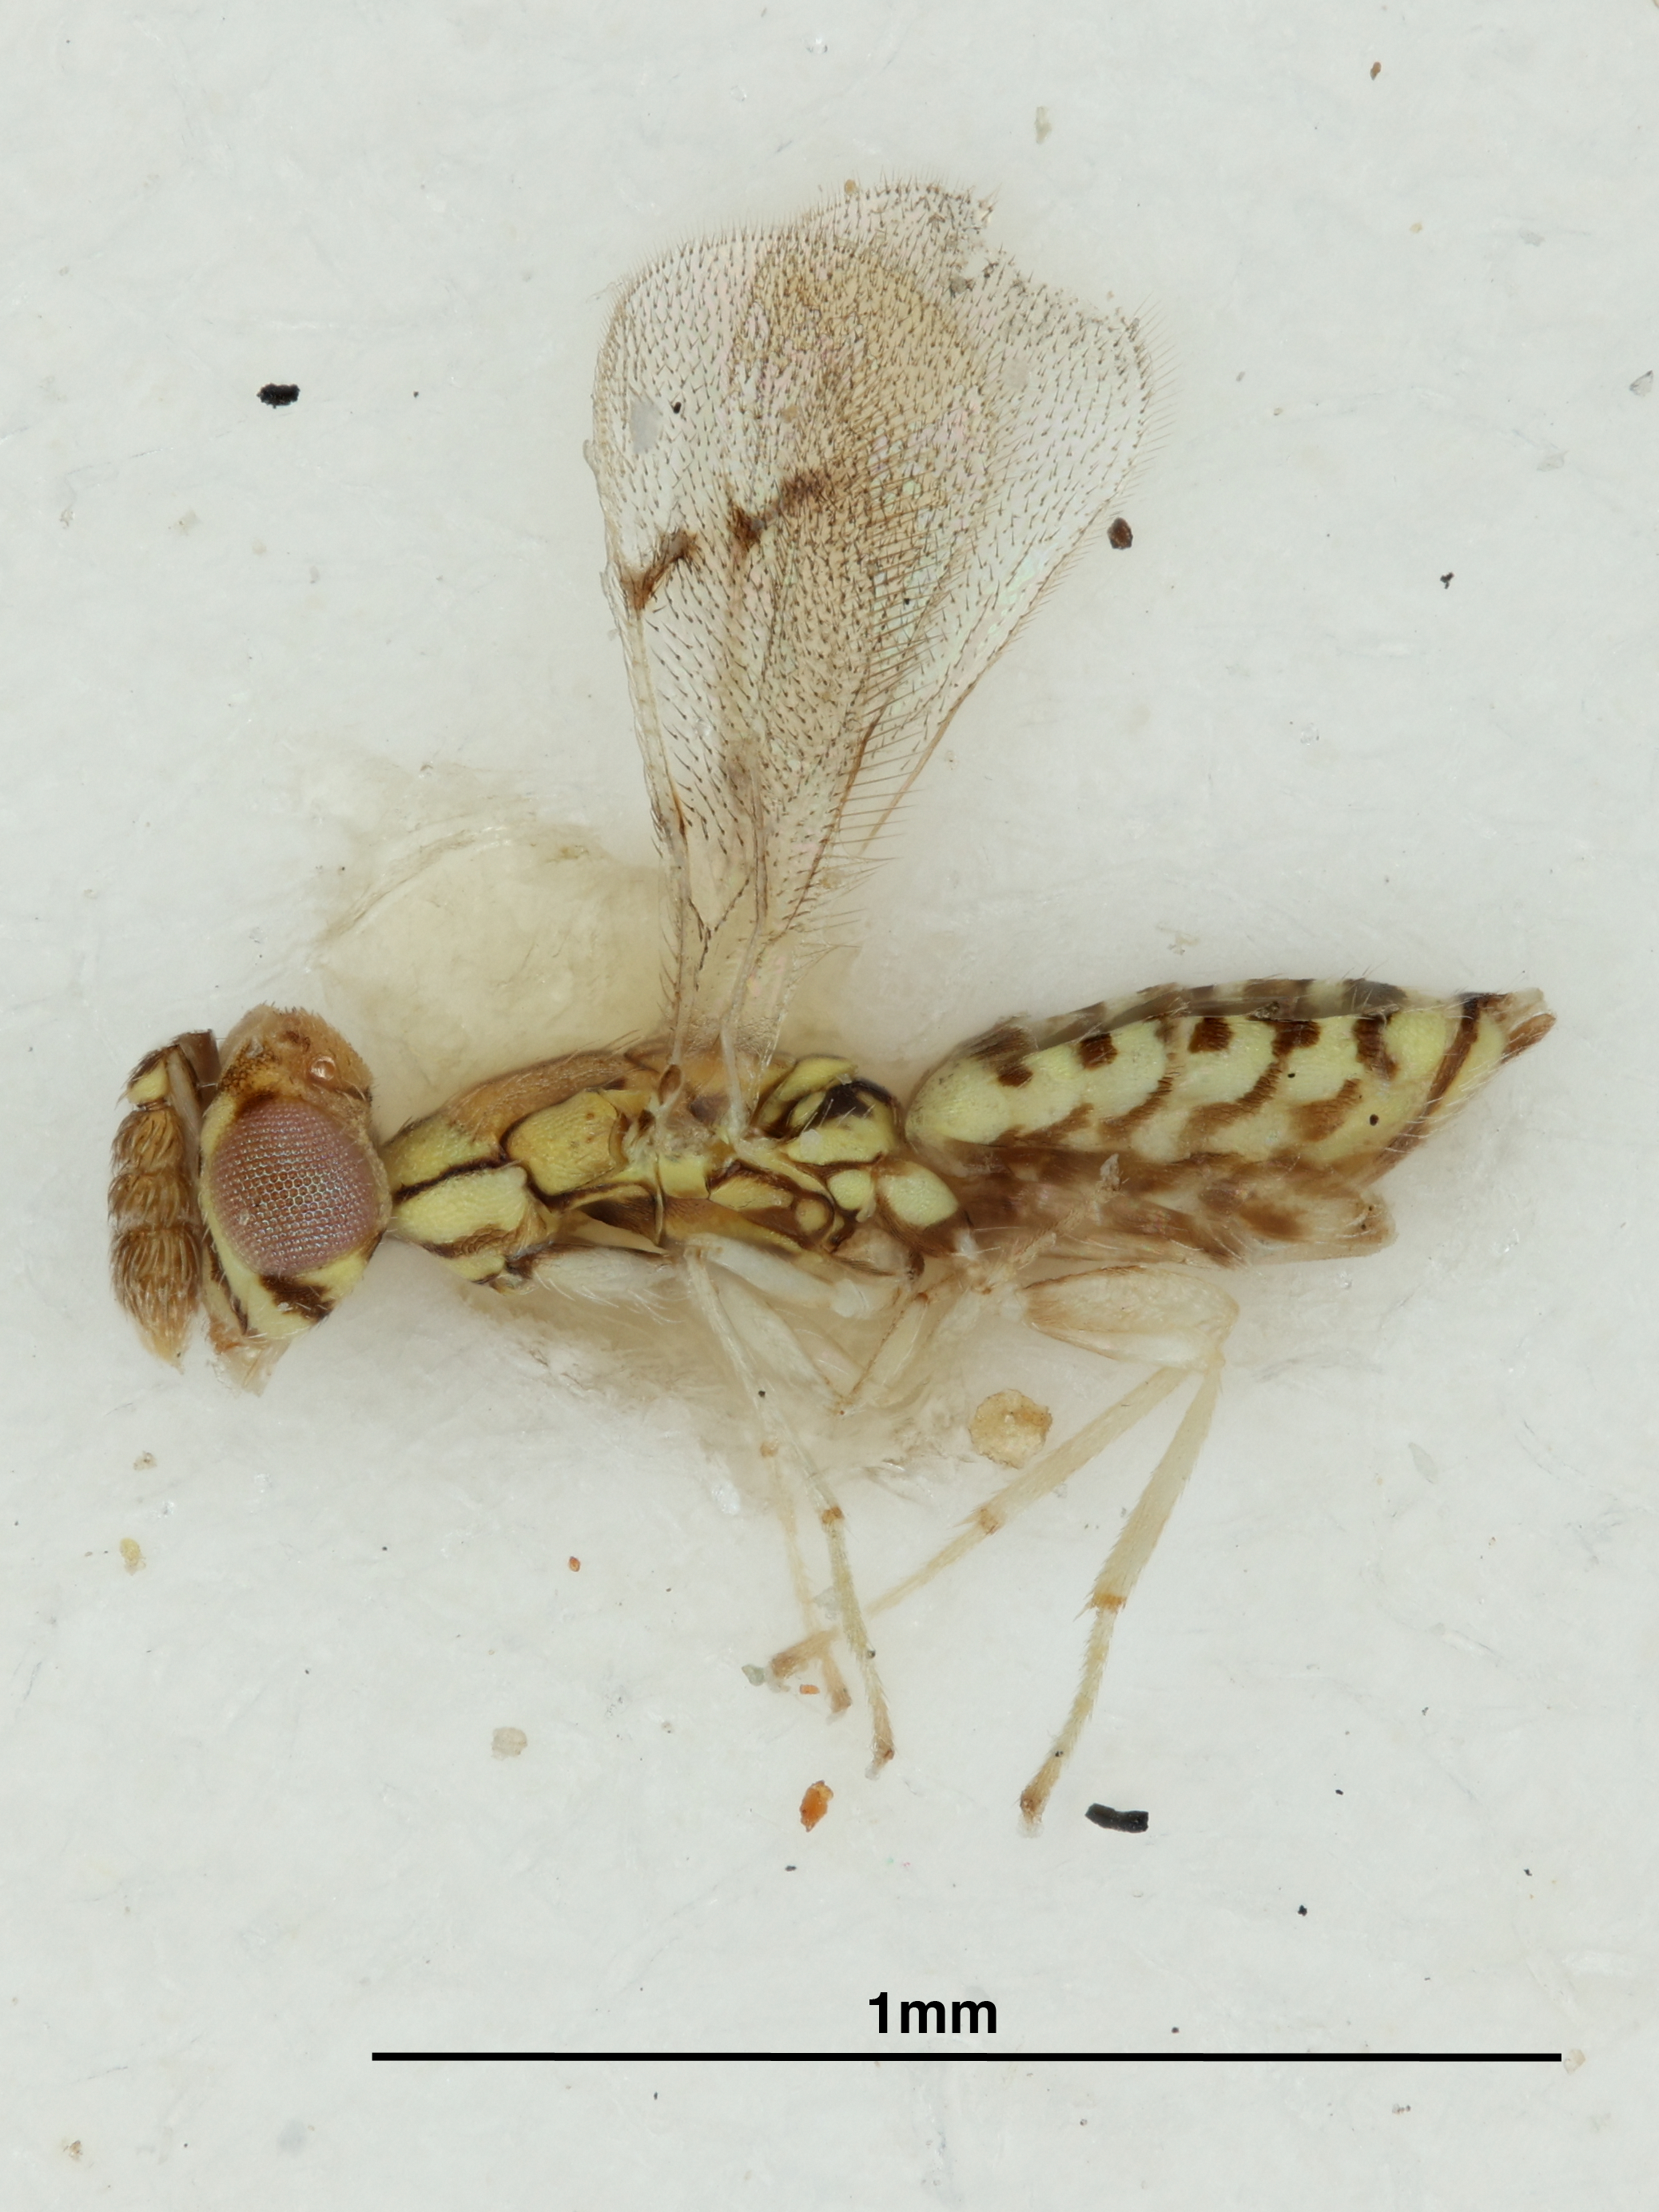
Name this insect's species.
Cirrospilus coachellae
